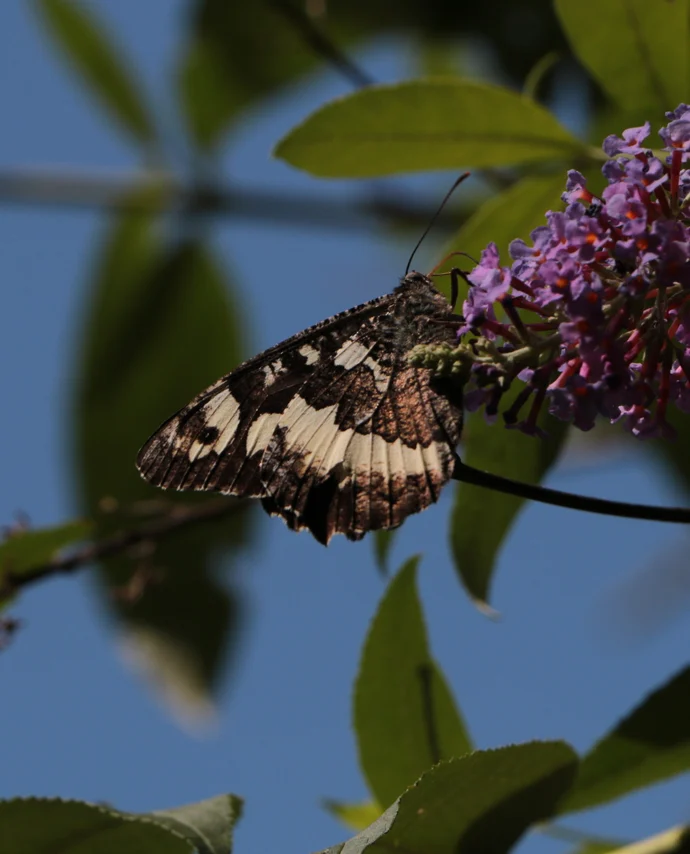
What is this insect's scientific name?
Brintesia circe
